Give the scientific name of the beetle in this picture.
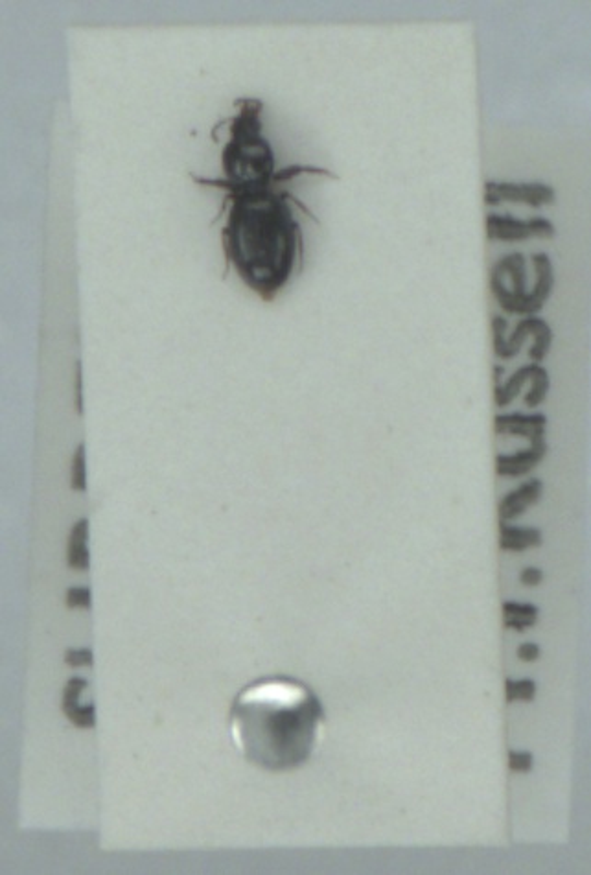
Dyschirius globosus
